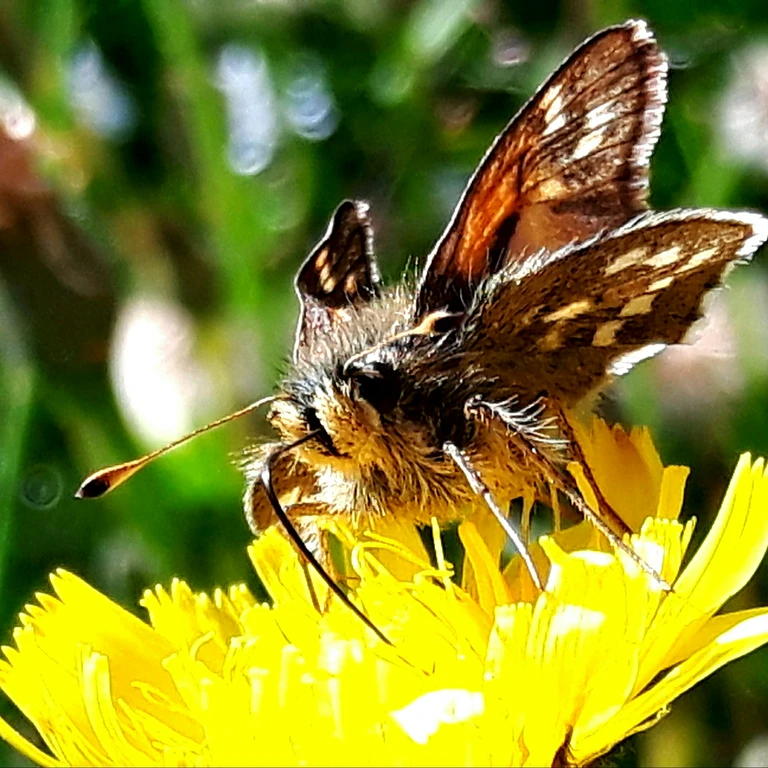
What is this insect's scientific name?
Hesperia comma
